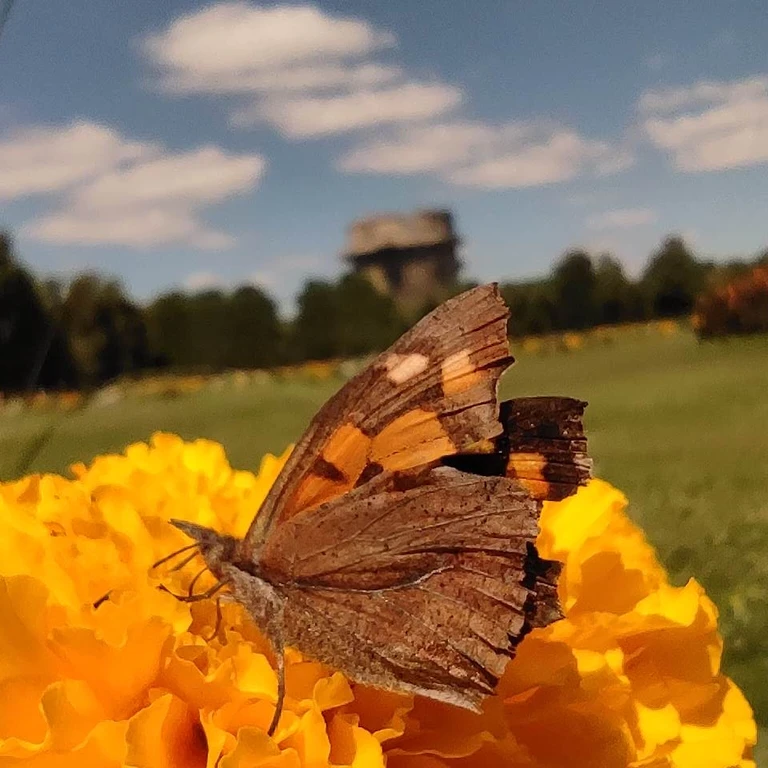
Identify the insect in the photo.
Libythea celtis
